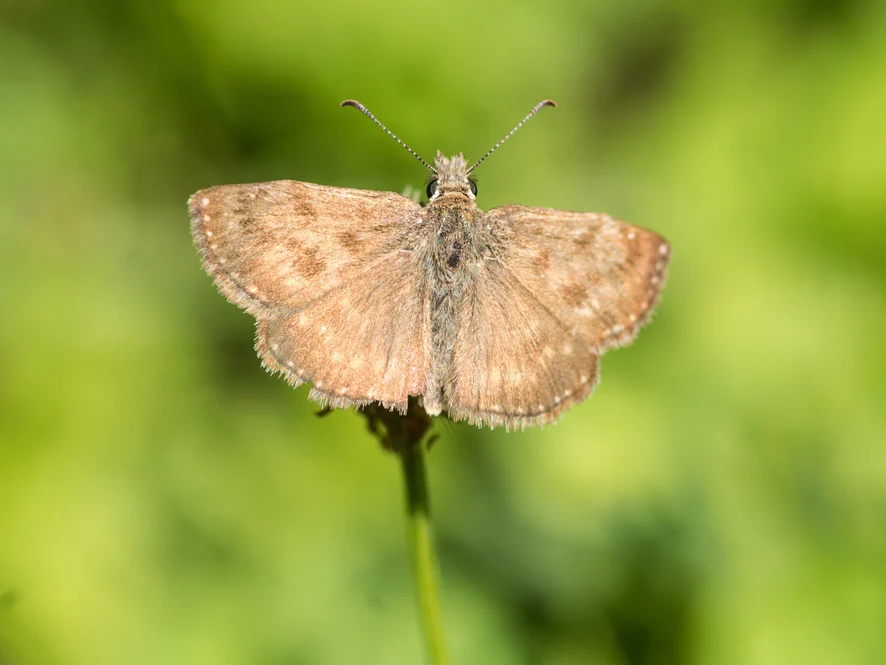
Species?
Erynnis tages
